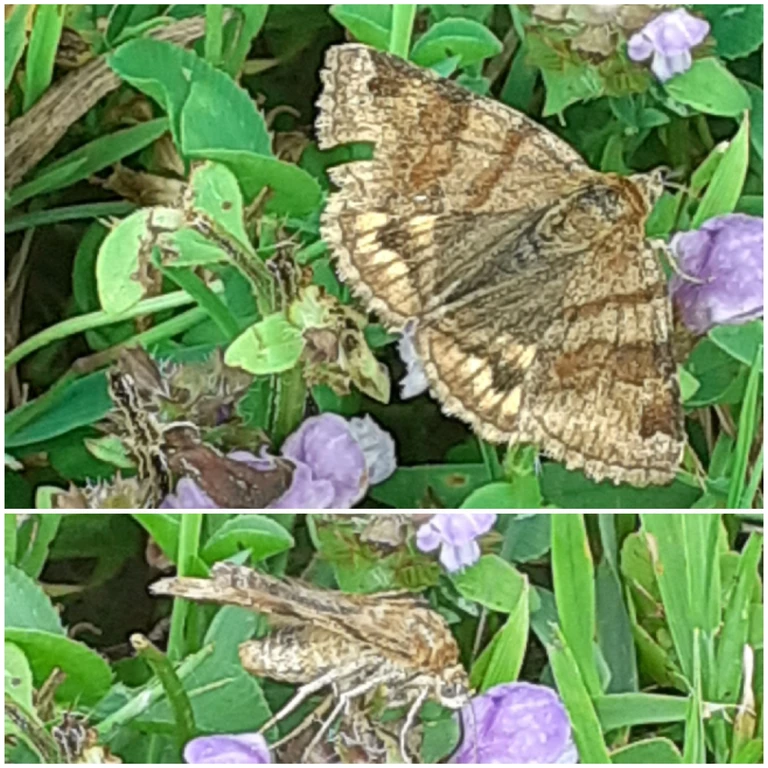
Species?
Euclidia glyphica
